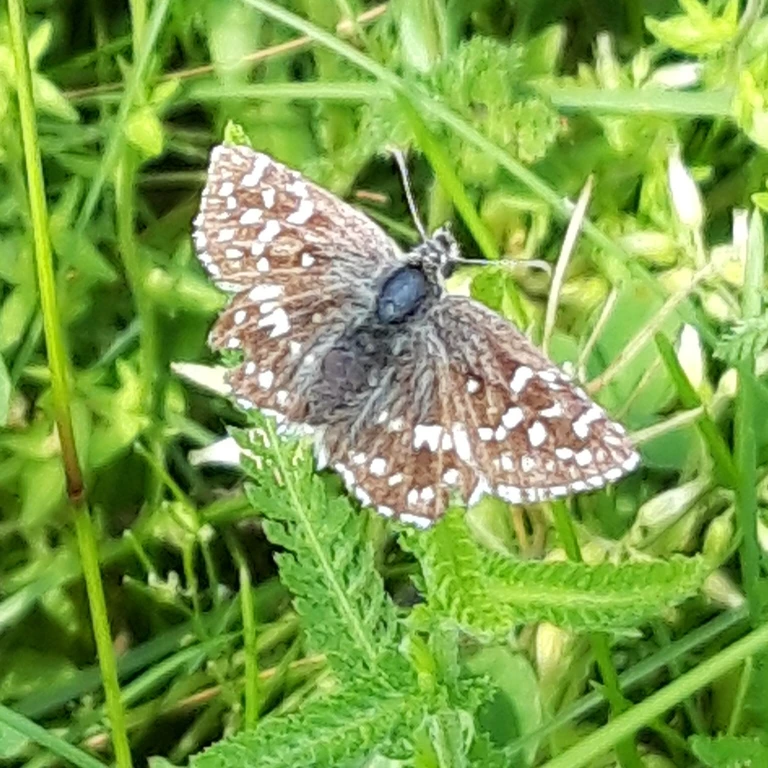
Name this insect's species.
Pyrgus malvae
